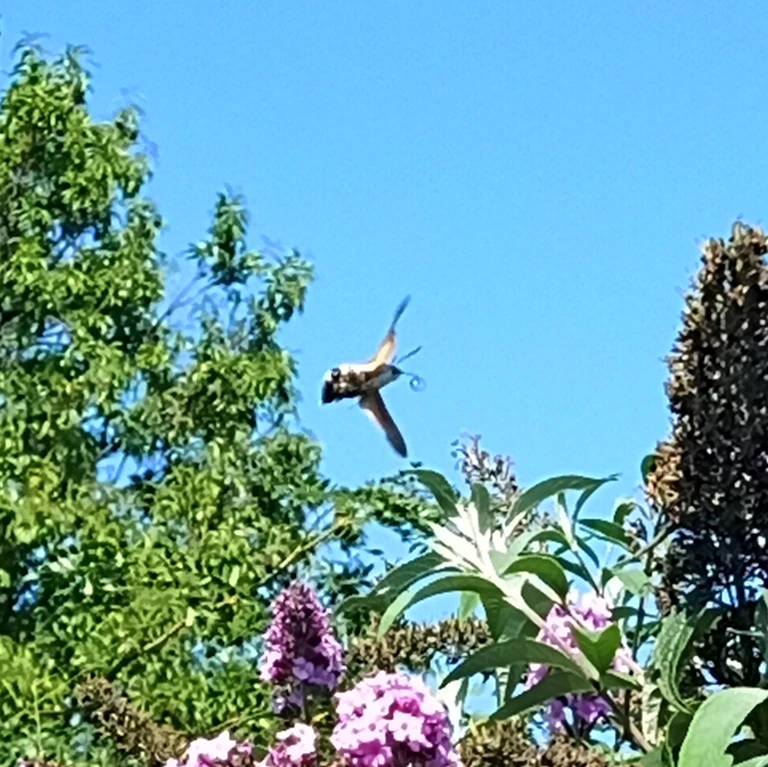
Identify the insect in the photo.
Macroglossum stellatarum
